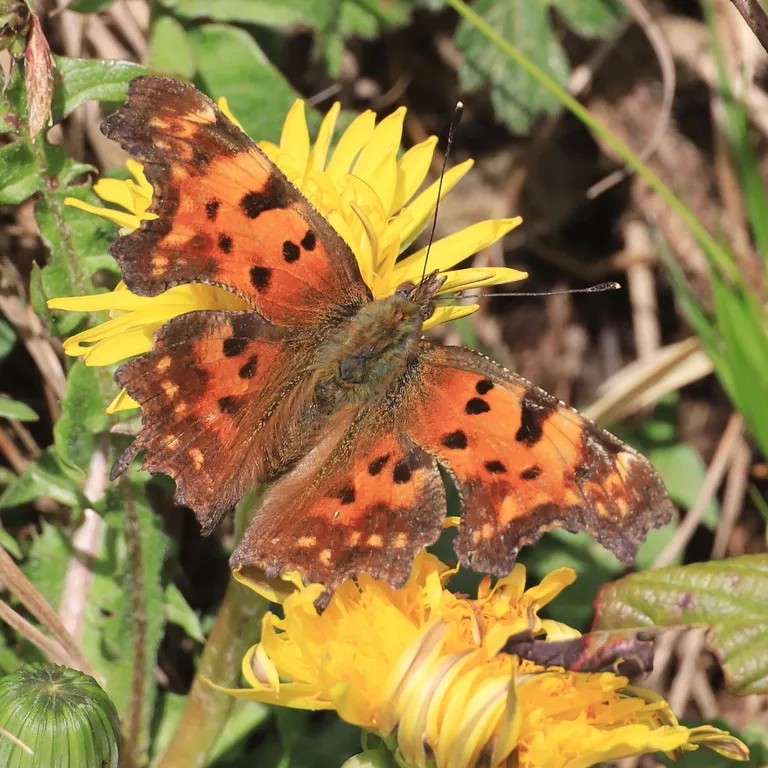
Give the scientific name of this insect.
Polygonia c-album
